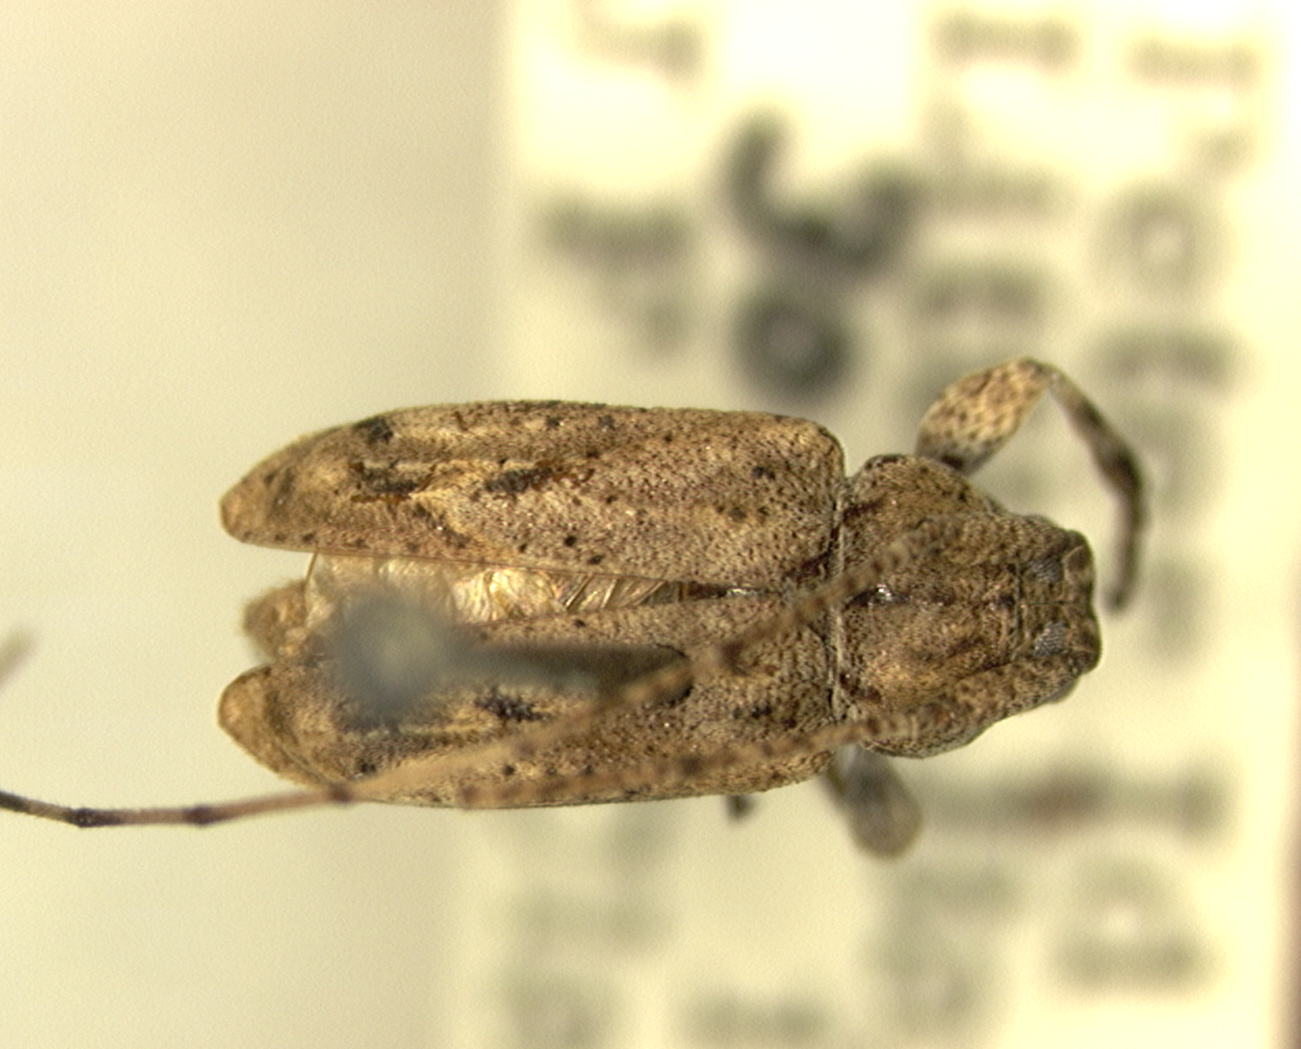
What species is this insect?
Styloleptoides inflaticollis (also Leptostylus inflaticollis)
